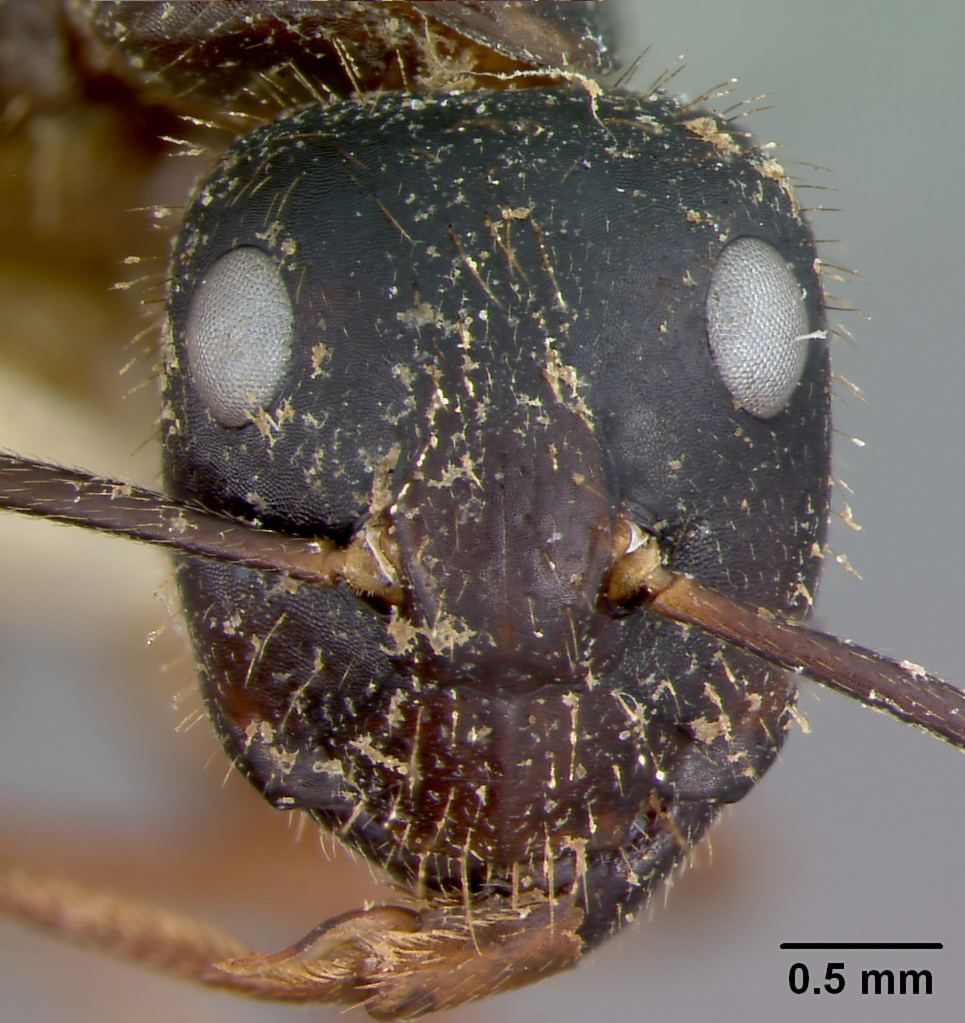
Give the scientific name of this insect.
Camponotus maguassa
